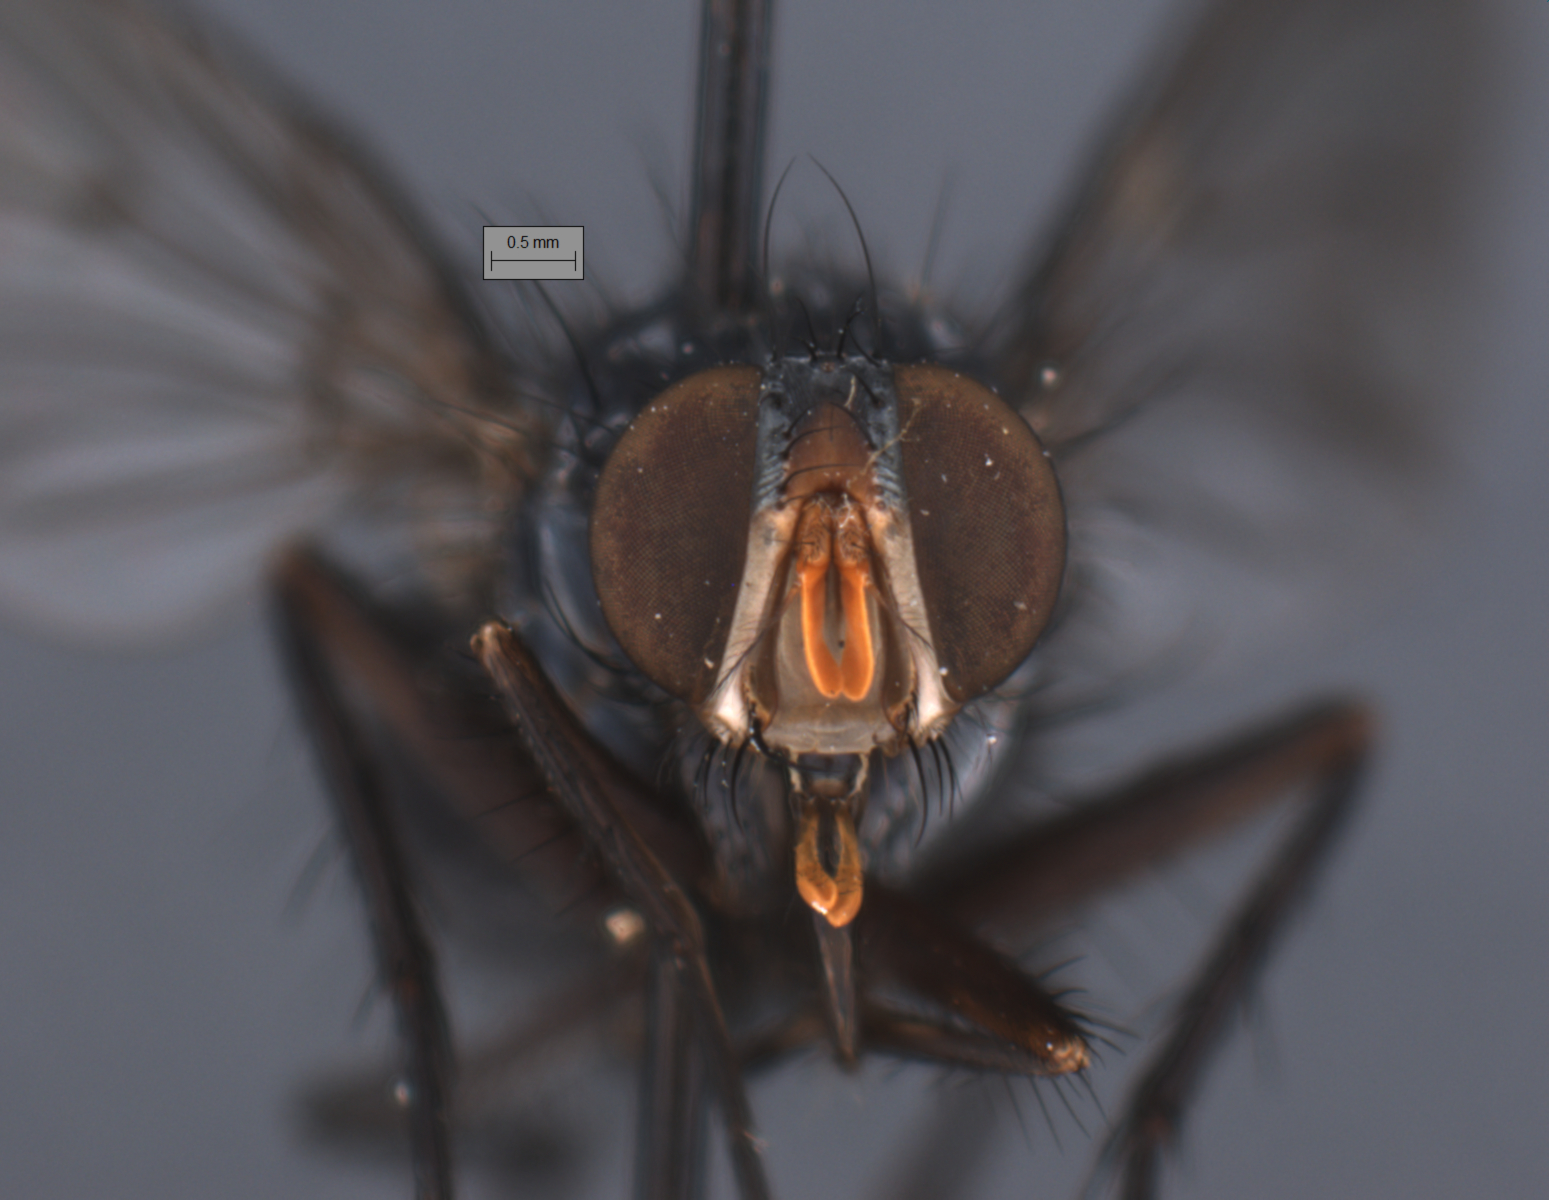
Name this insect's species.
Huascaromusca uniseta
